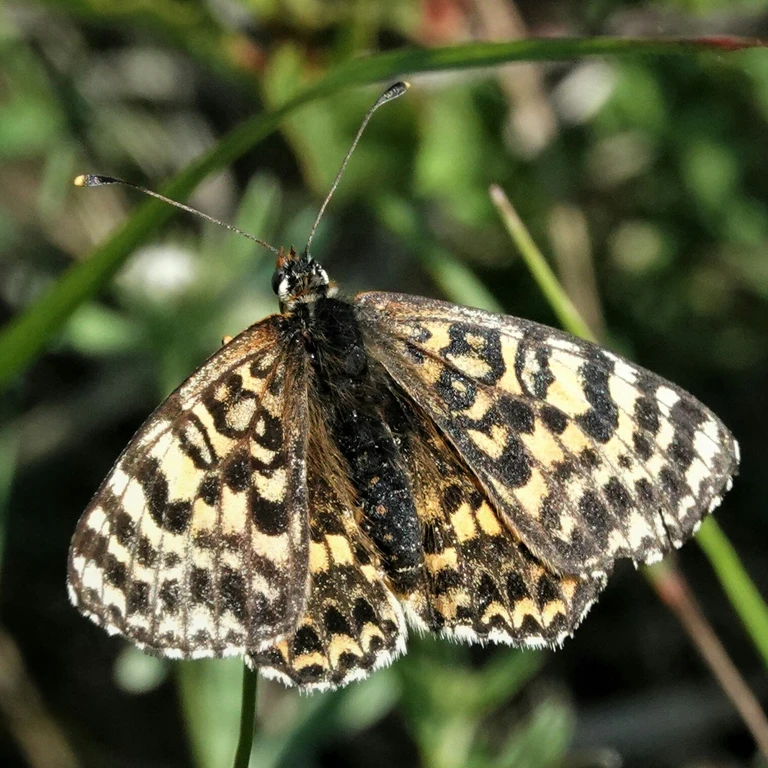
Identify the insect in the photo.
Melitaea didyma
